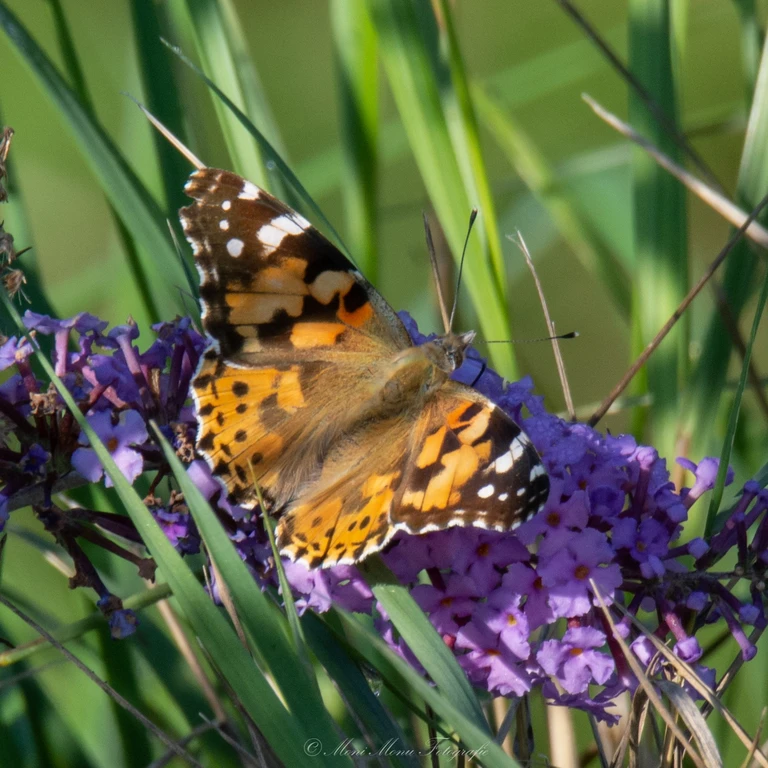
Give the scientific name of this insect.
Vanessa cardui
